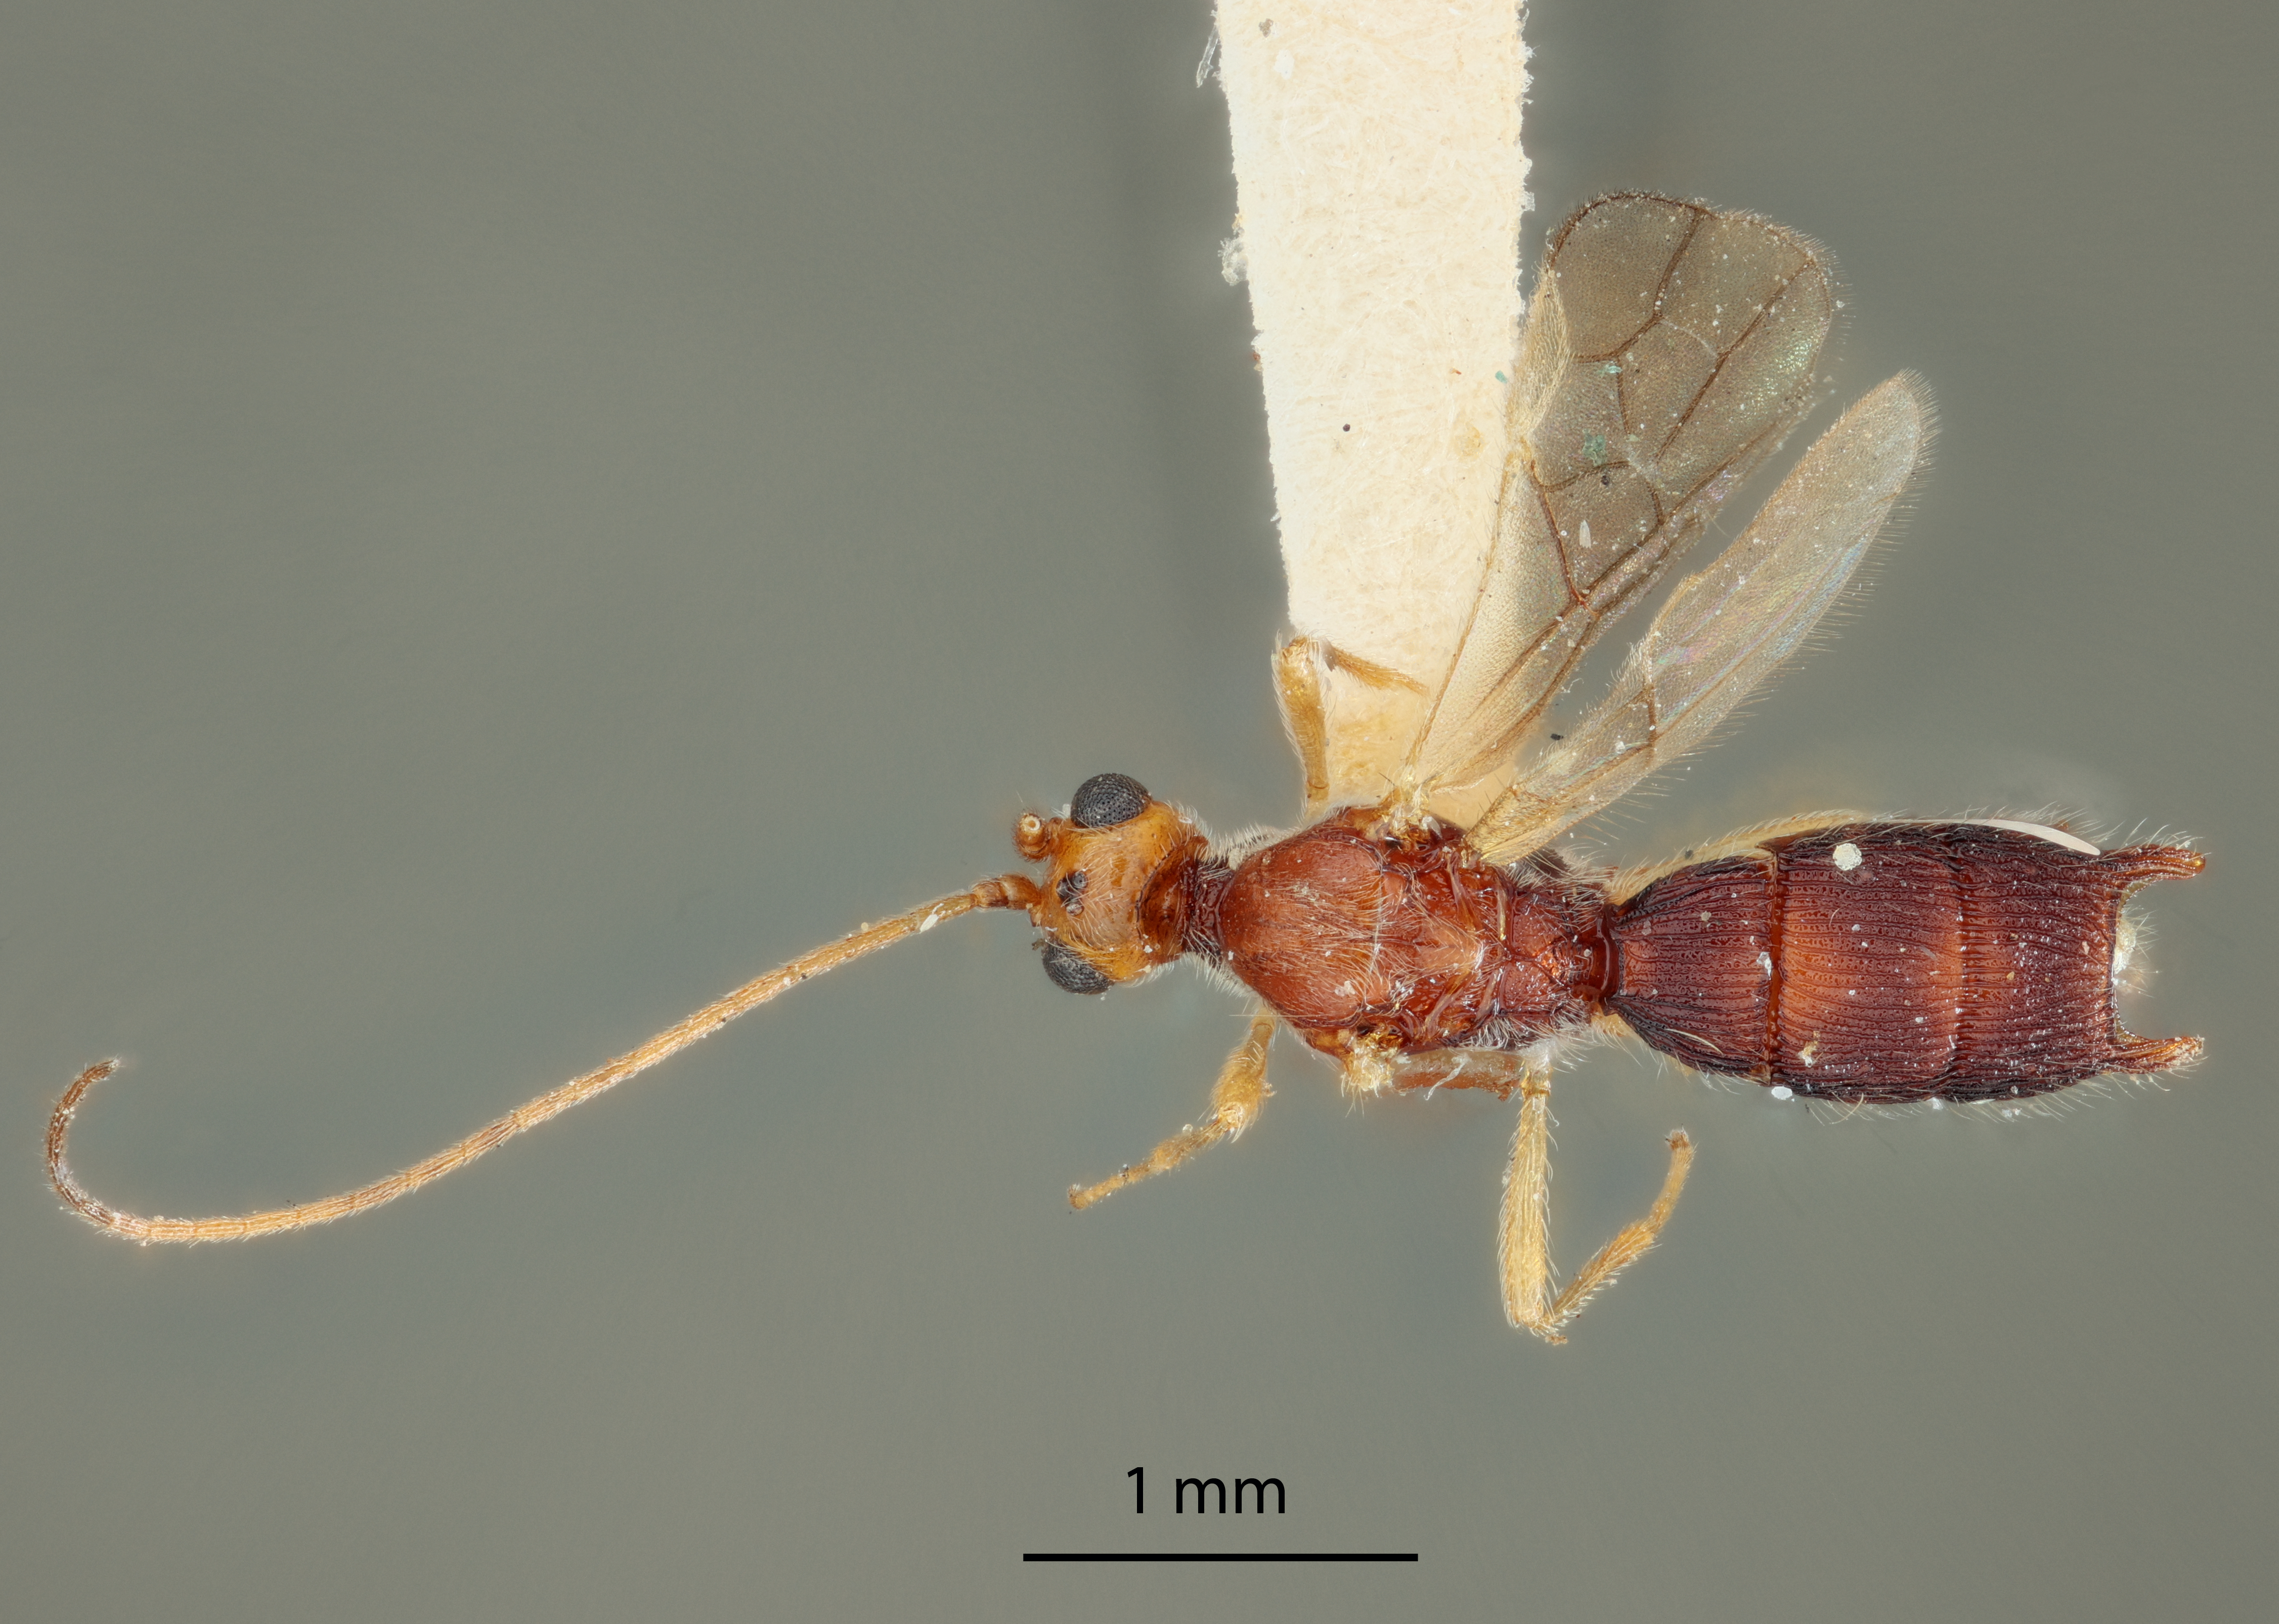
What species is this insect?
Acanthormius philippinensis
